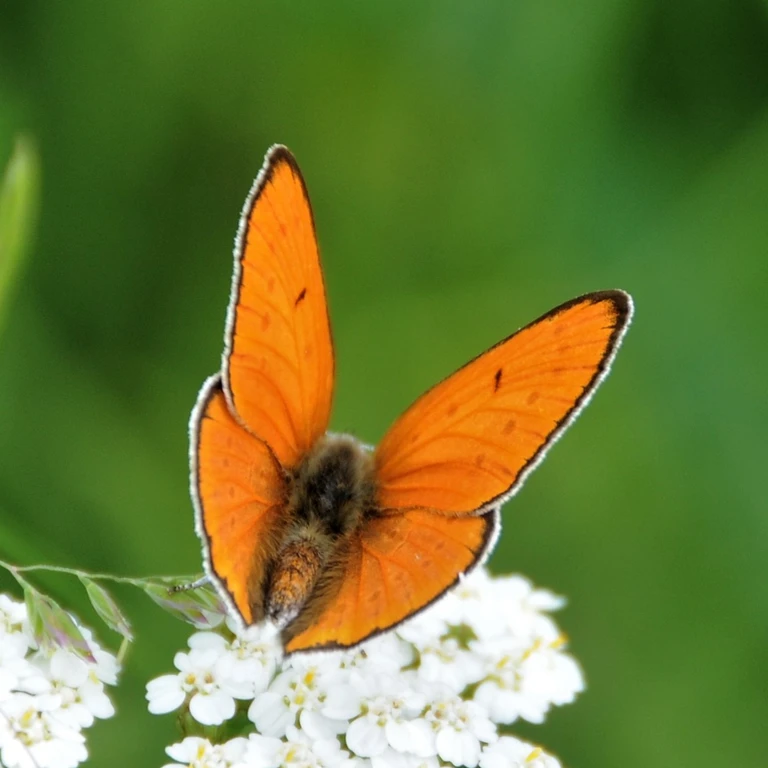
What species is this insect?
Lycaena dispar
